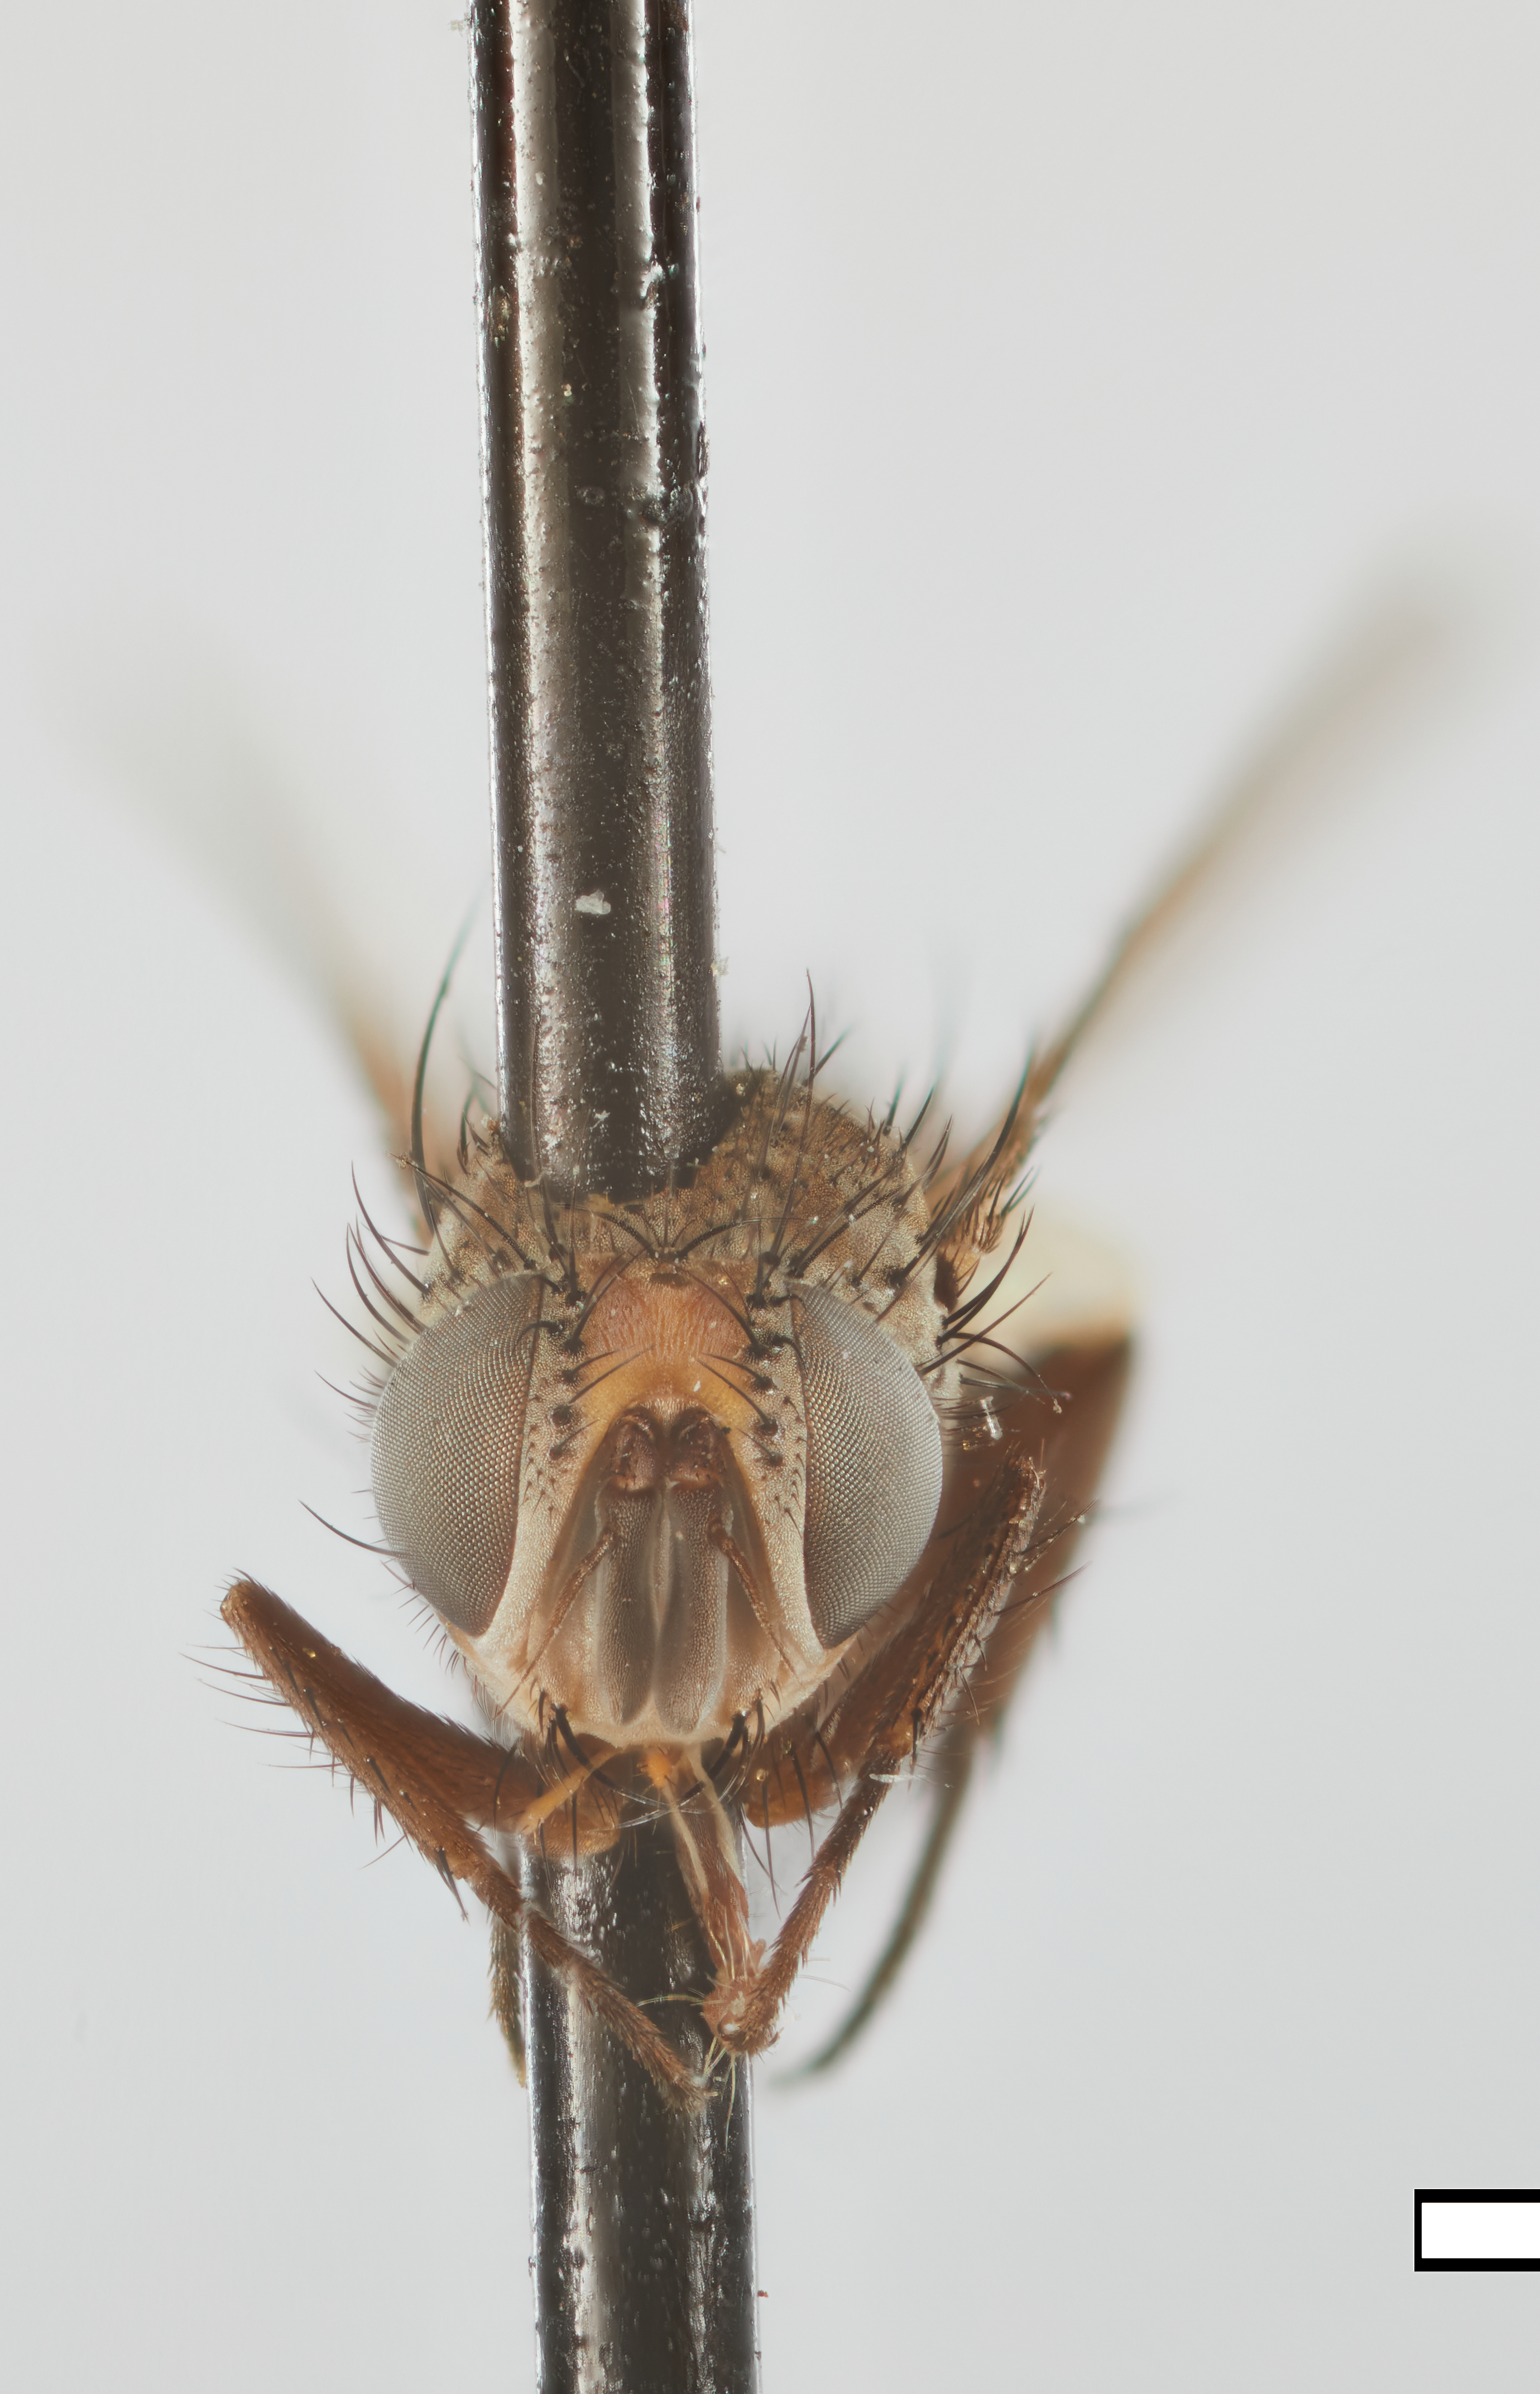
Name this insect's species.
Aphantorhapha arizonica
